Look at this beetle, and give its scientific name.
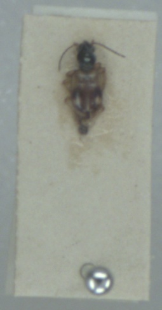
Bembidion articulatum
